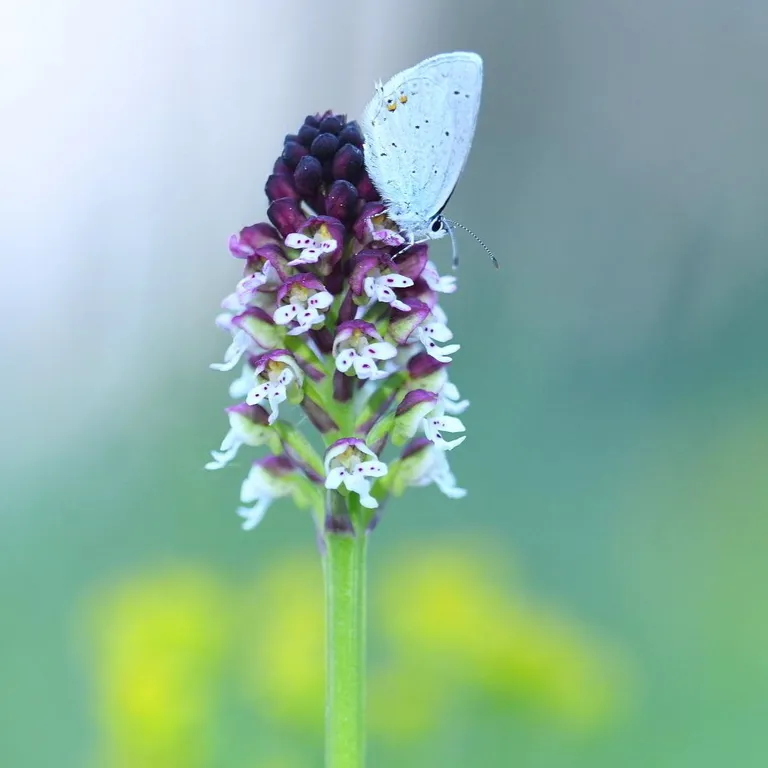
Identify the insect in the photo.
Cupido argiades (also Elkalyce argiades)
